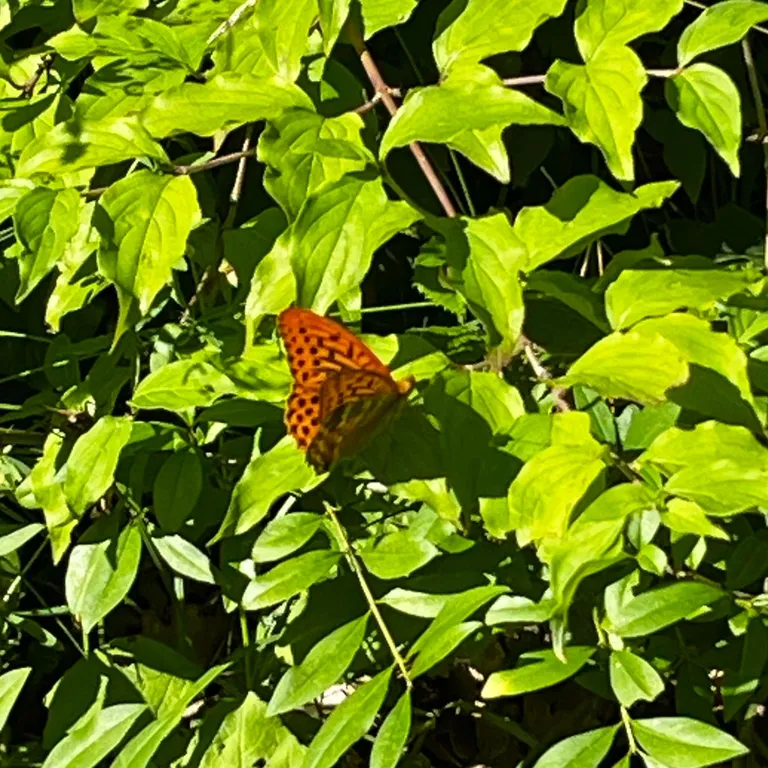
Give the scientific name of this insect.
Argynnis paphia
